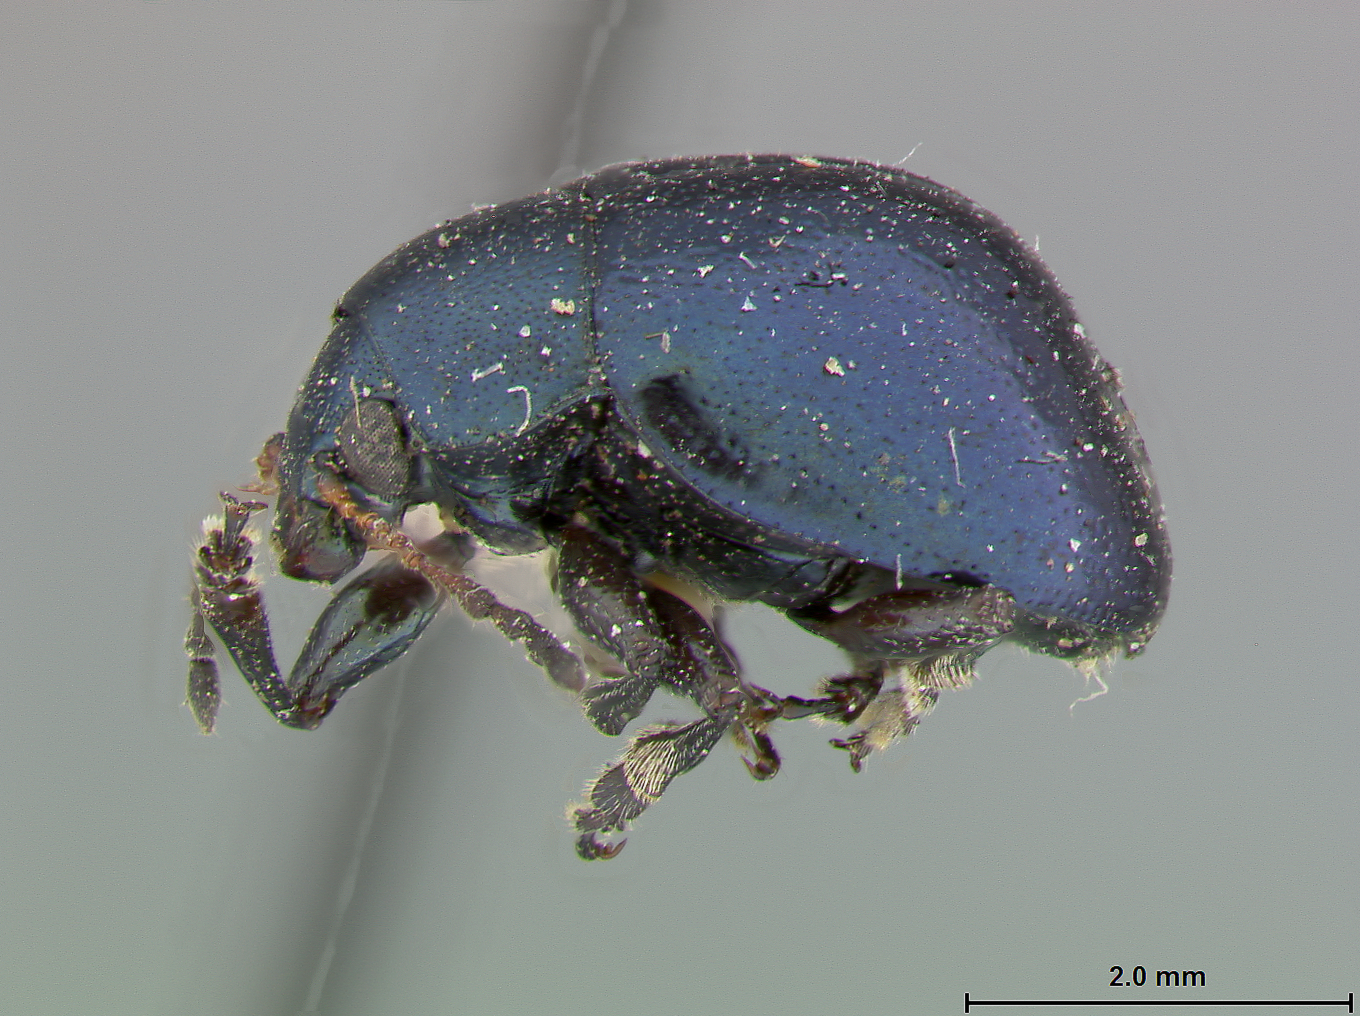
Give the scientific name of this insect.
Nodonota arizonica
